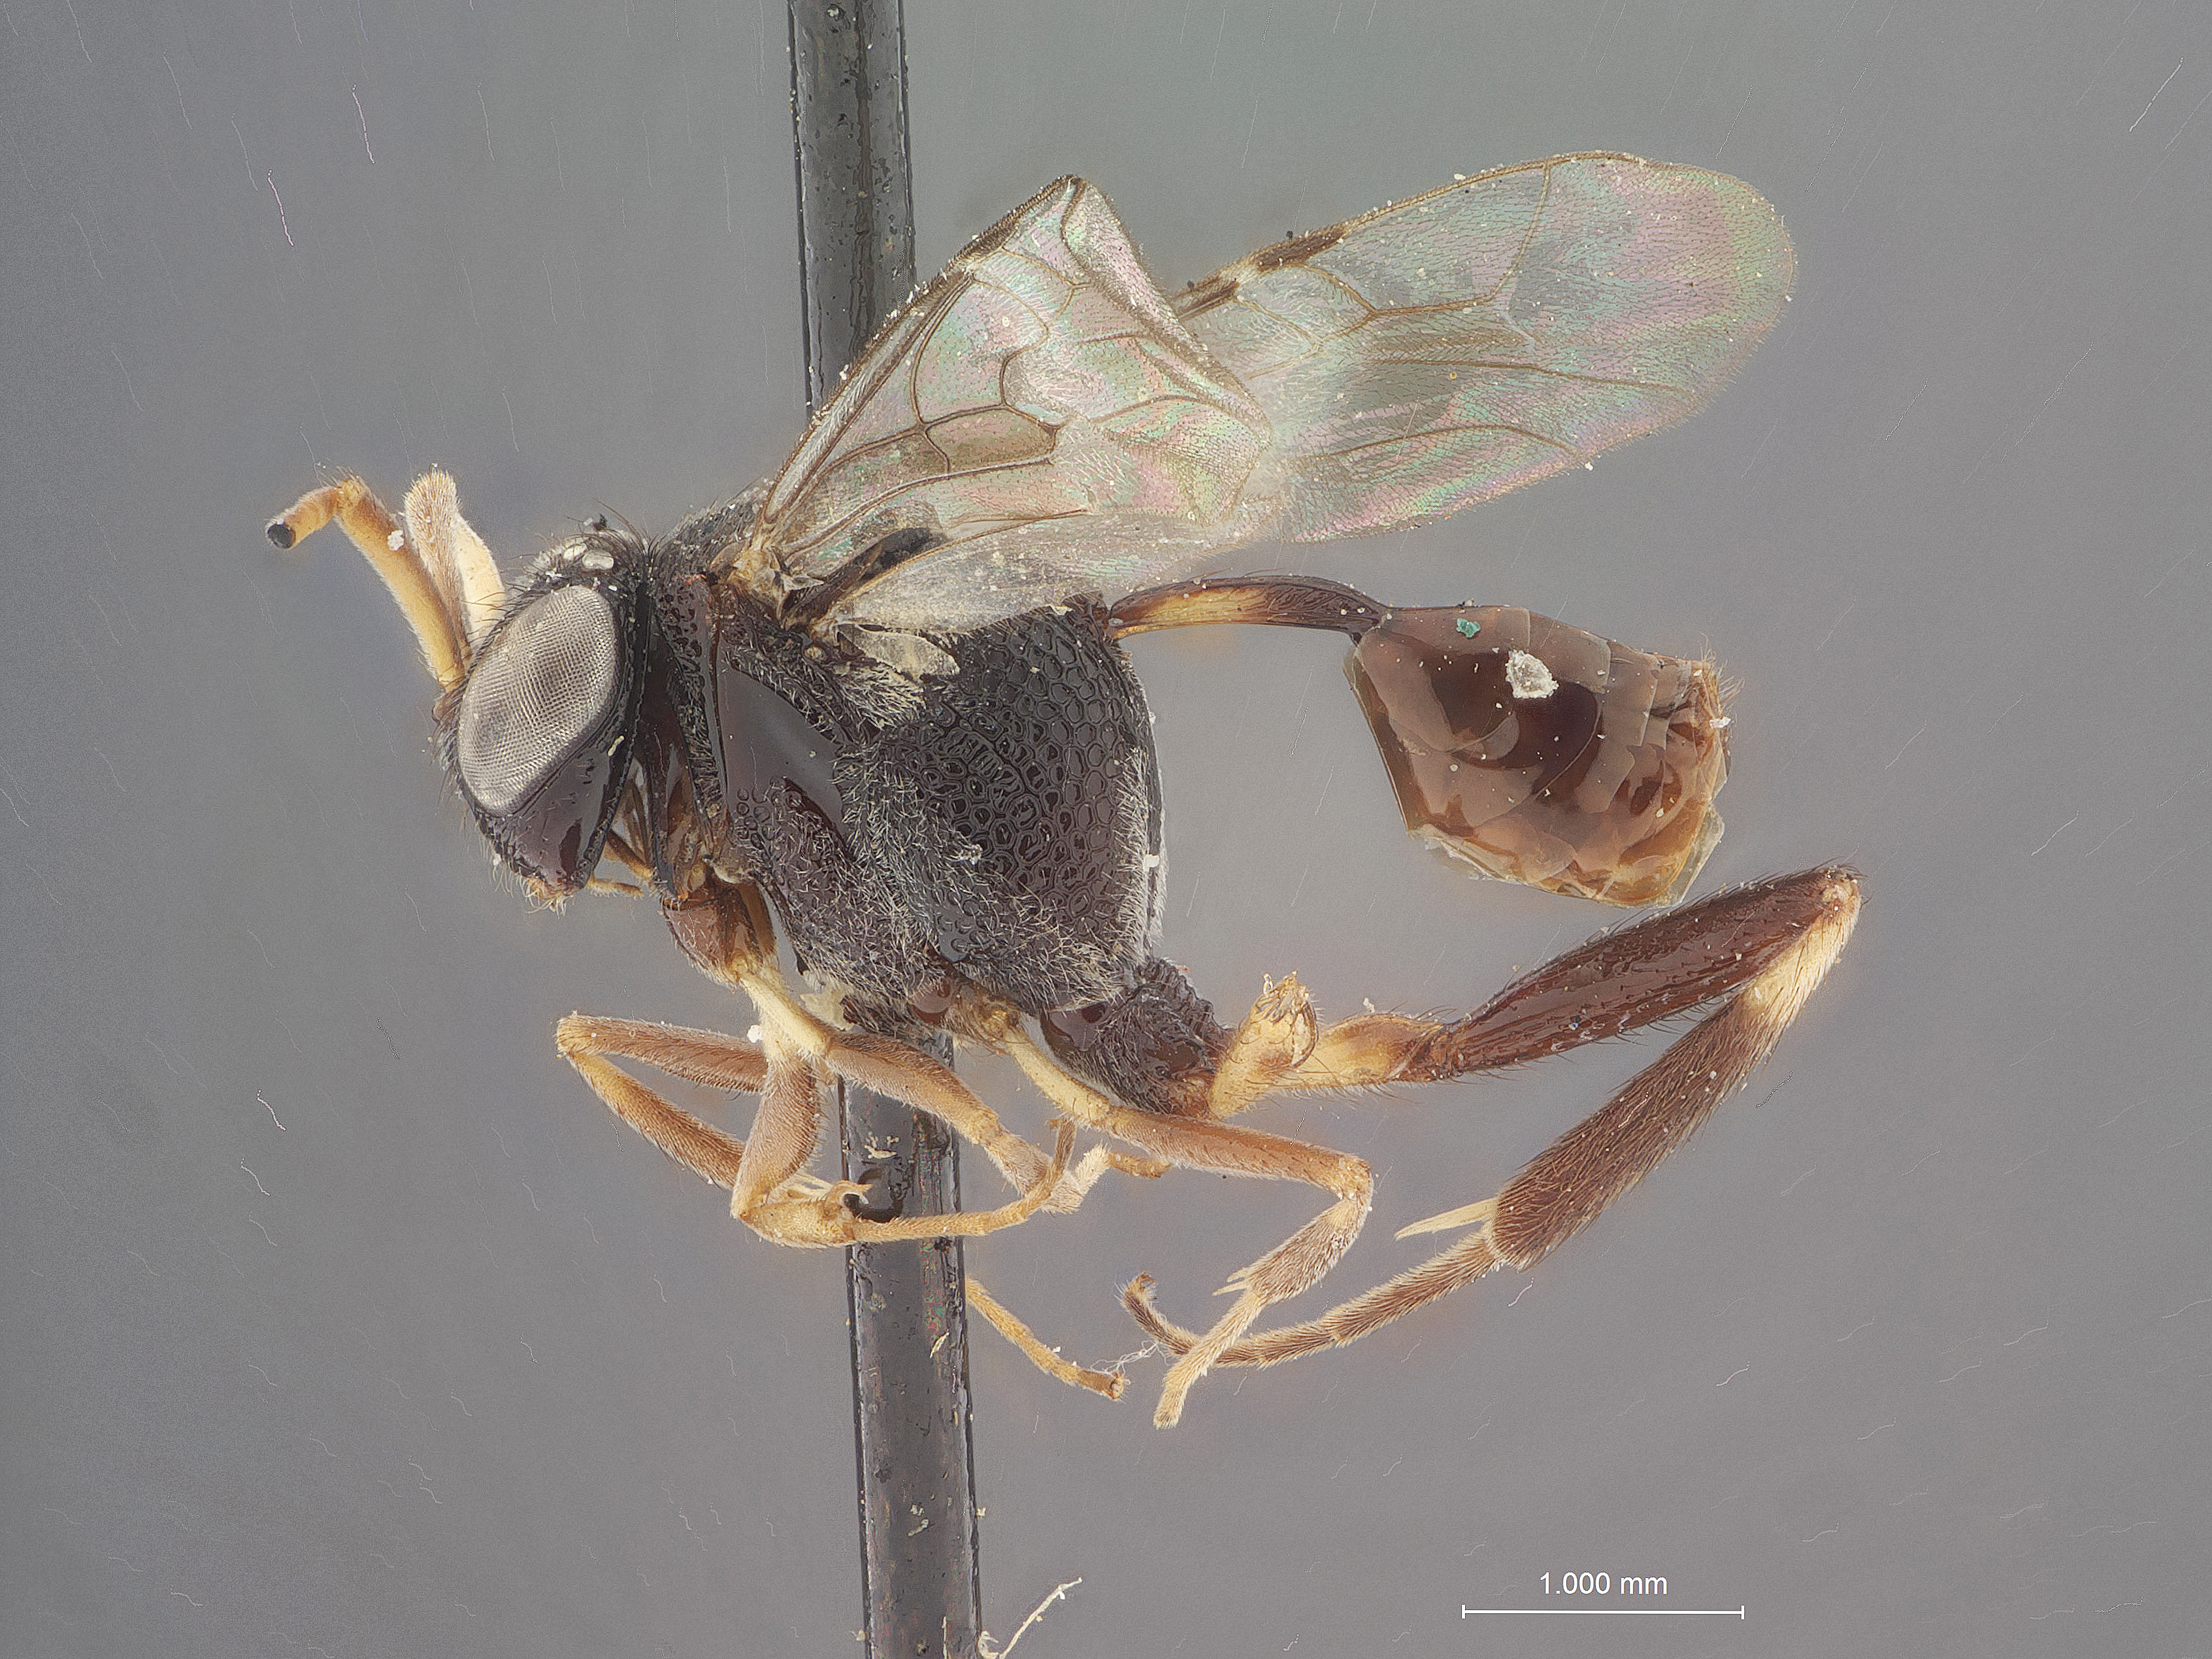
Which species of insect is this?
Evania annulipes
